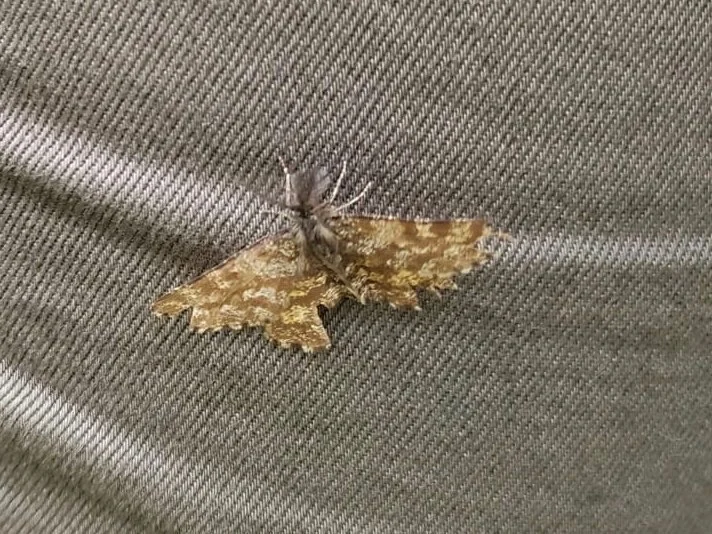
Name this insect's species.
Ematurga atomaria
